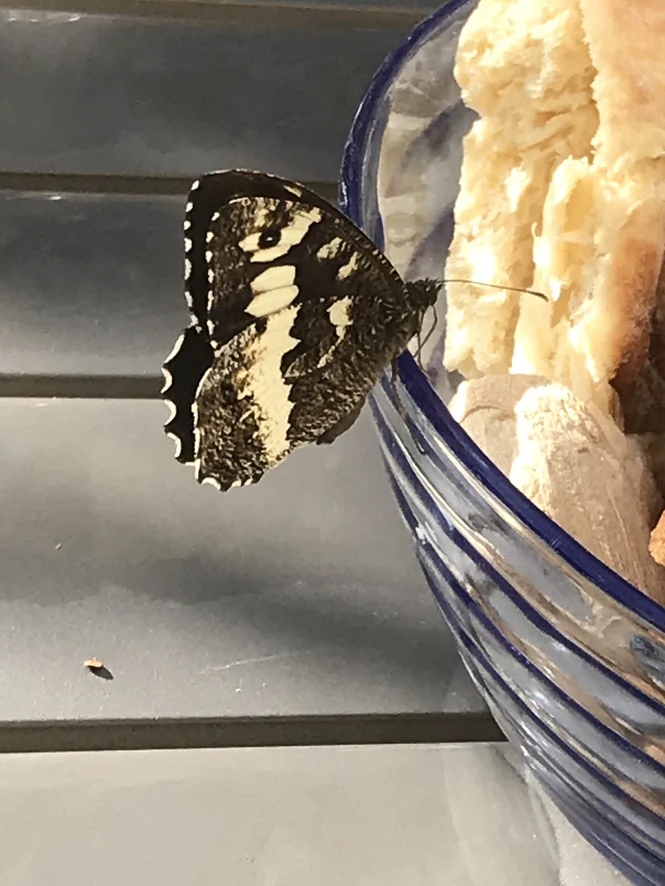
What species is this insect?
Brintesia circe
